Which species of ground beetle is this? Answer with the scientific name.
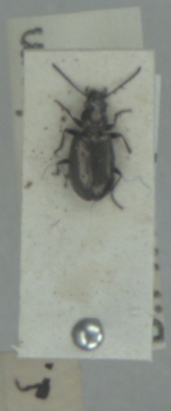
Bembidion bipunctatum
